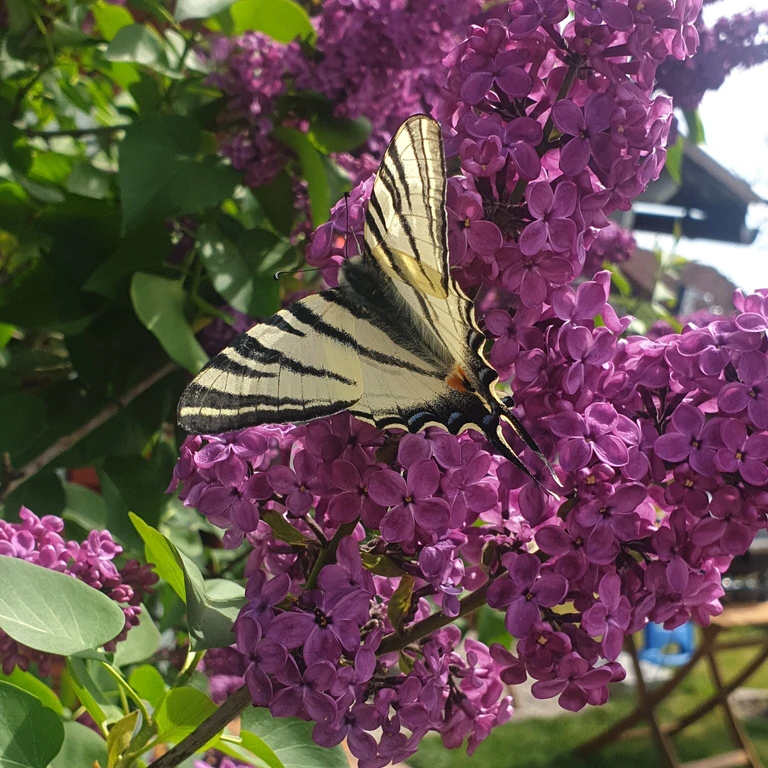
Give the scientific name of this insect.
Iphiclides podalirius
